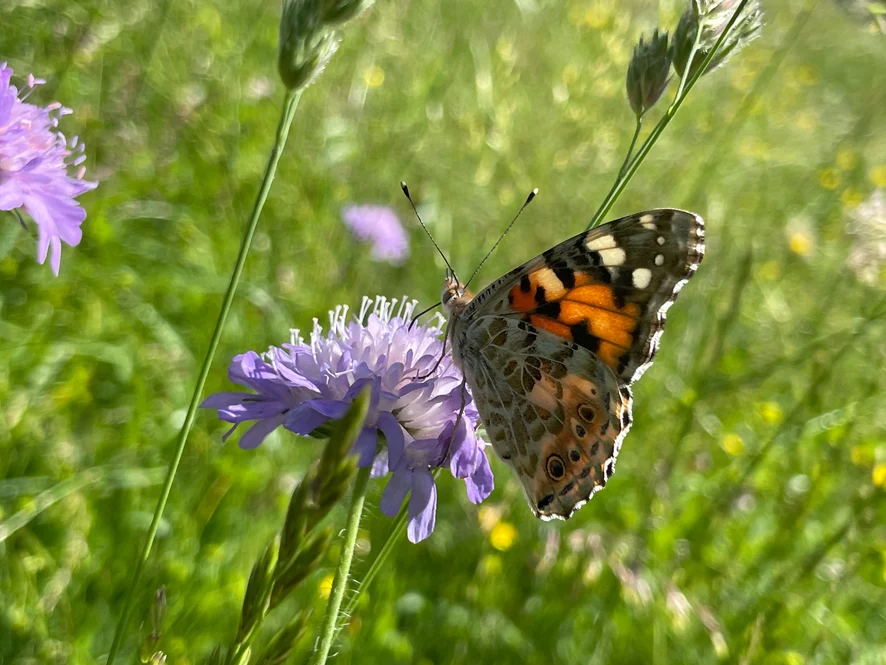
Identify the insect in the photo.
Vanessa cardui
